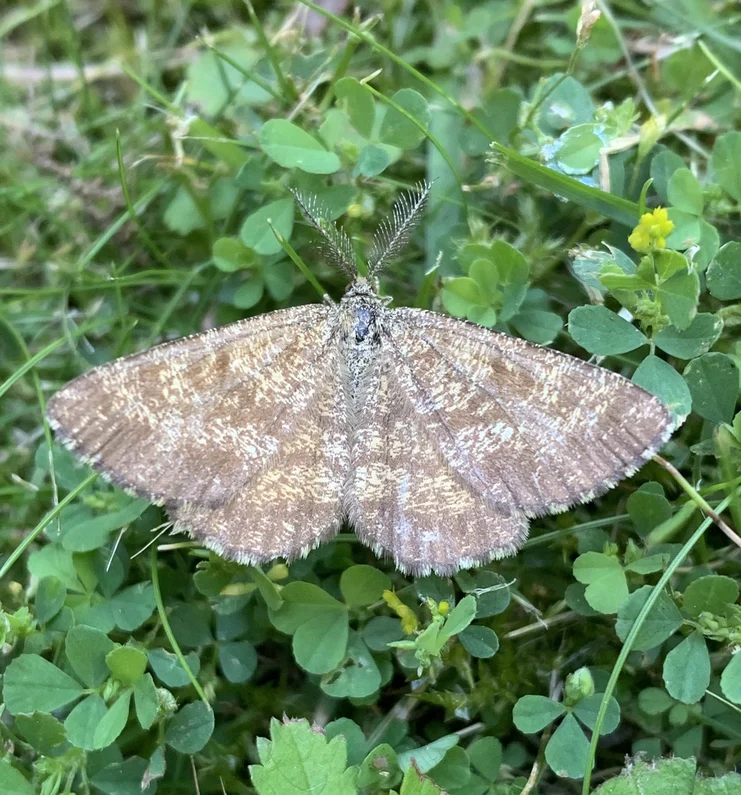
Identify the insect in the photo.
Ematurga atomaria
